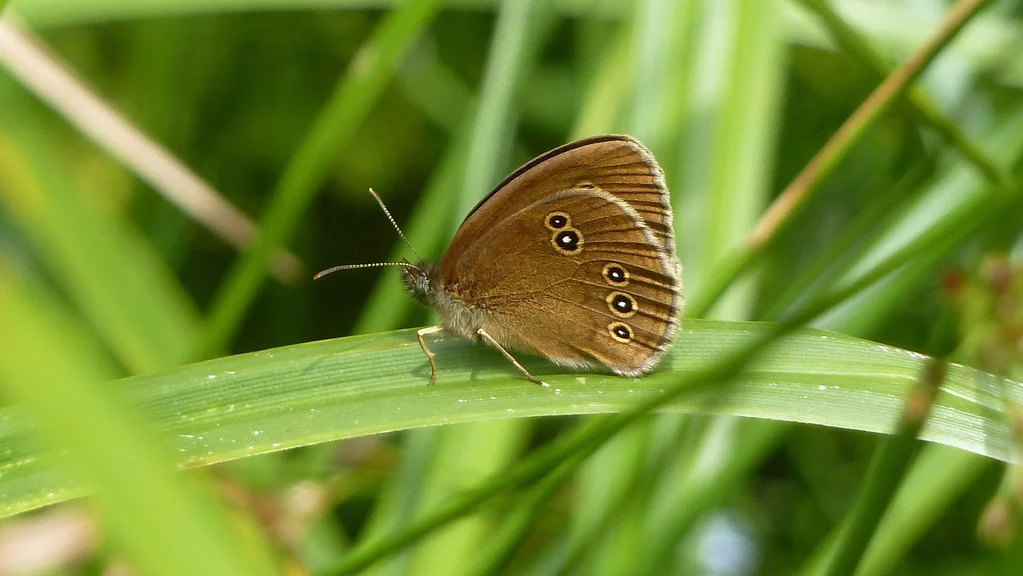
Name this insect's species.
Aphantopus hyperantus
